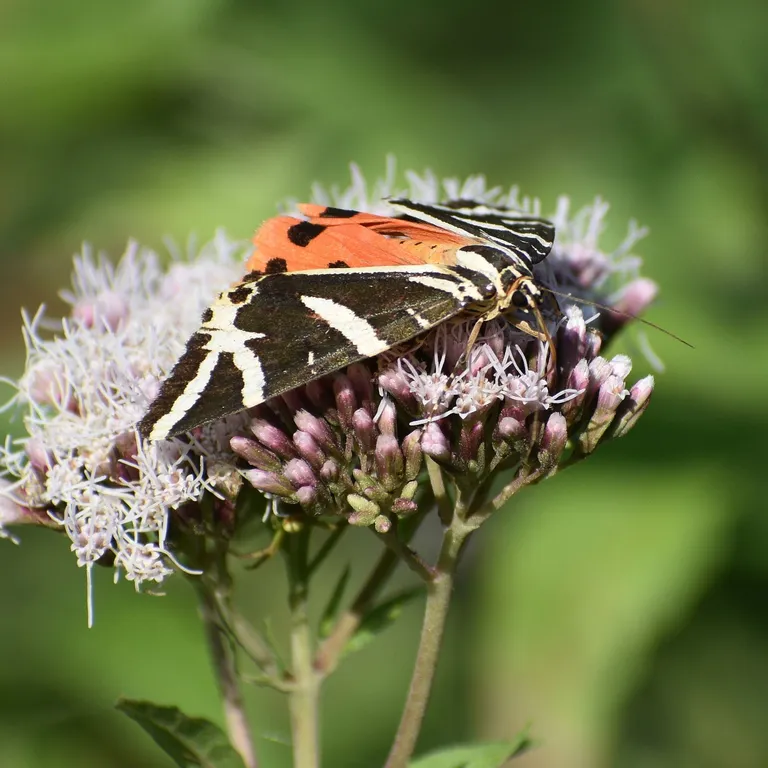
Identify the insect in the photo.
Euplagia quadripunctaria
